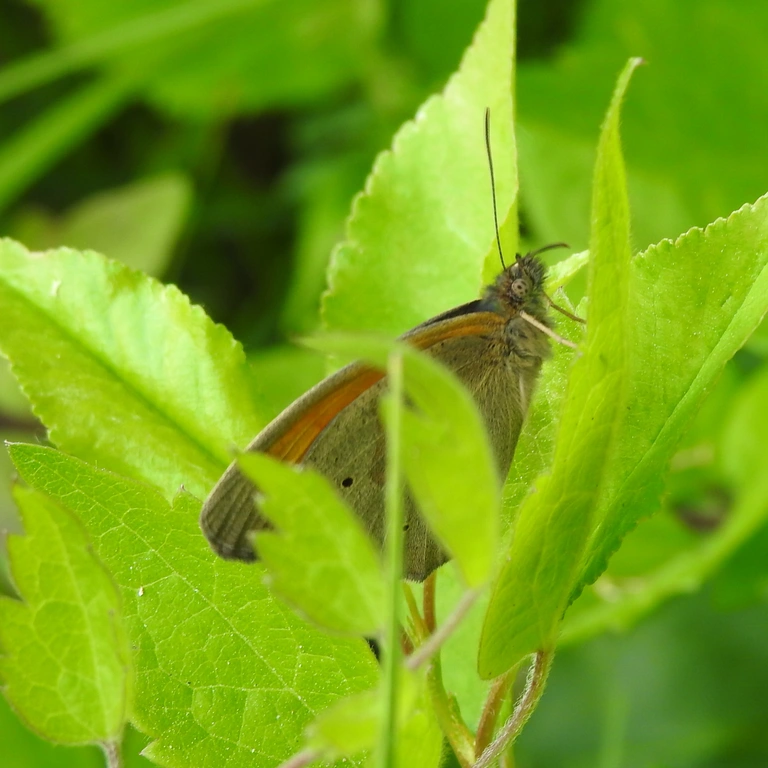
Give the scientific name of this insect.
Maniola jurtina
